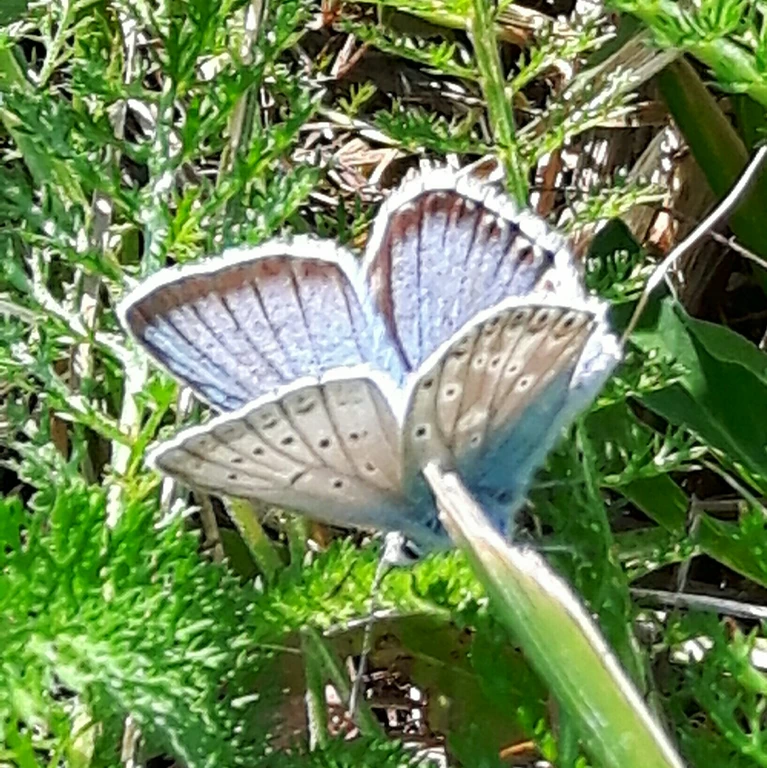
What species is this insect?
Lysandra coridon
